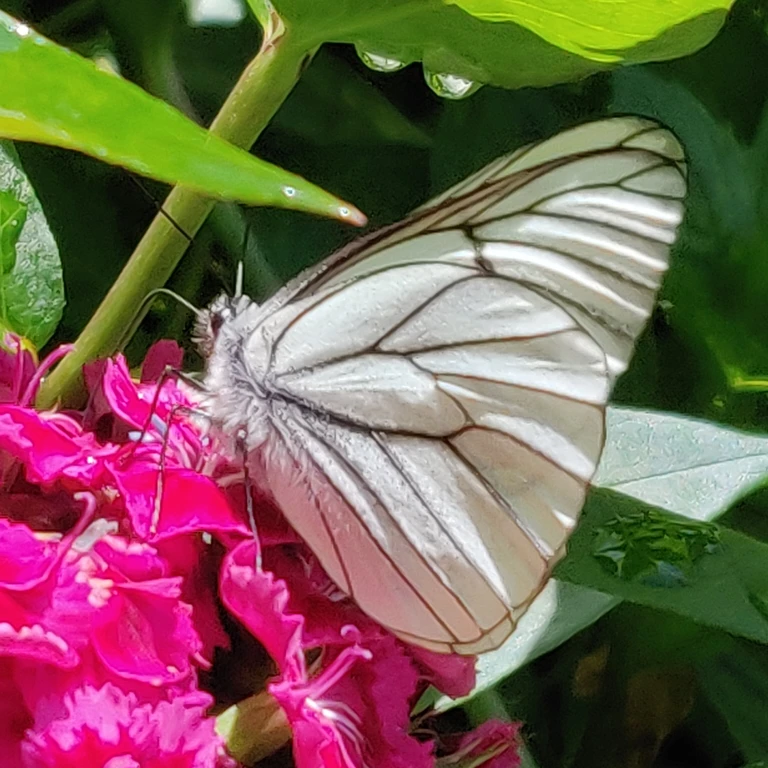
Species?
Aporia crataegi
